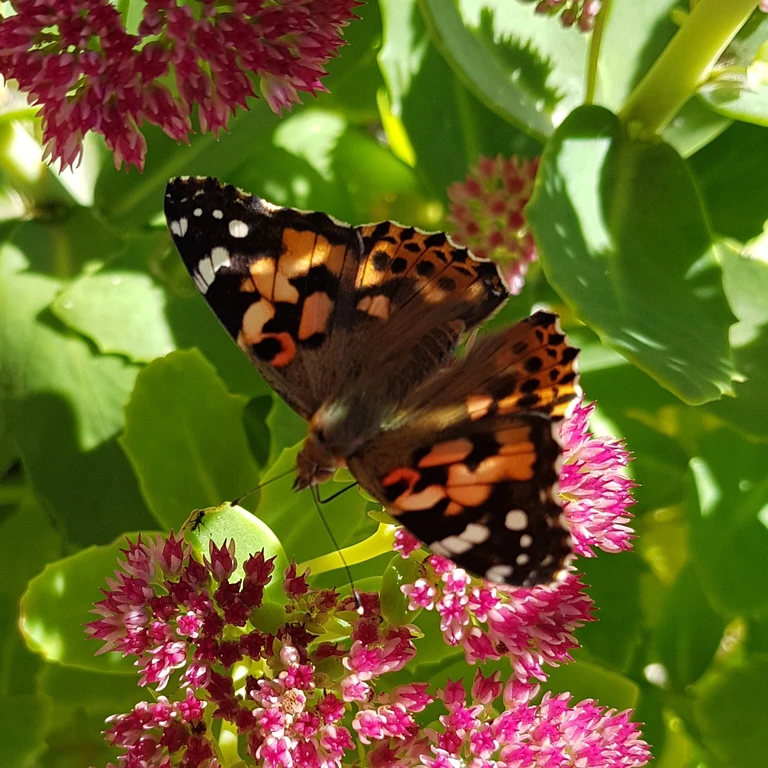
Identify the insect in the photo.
Vanessa cardui
